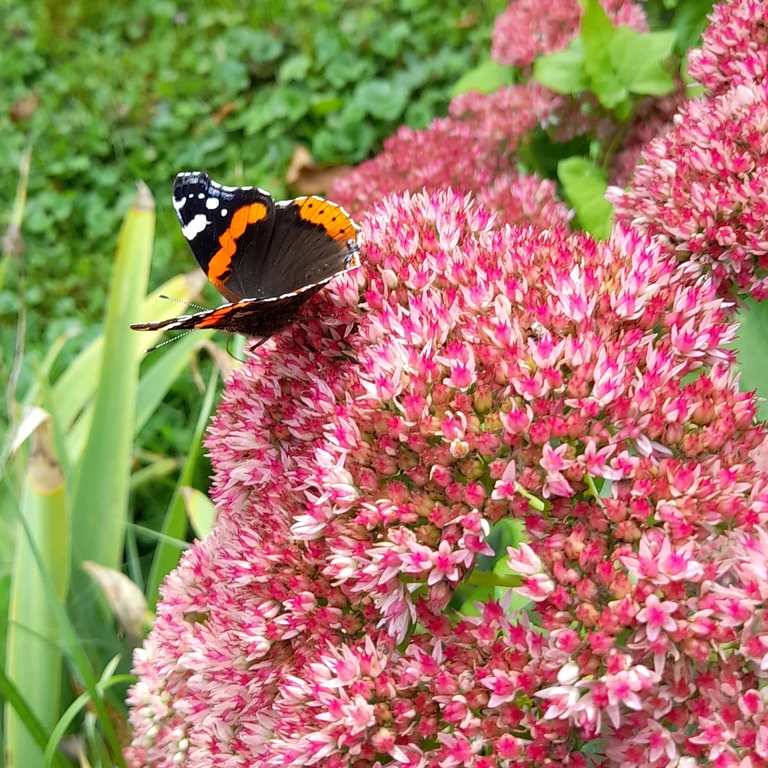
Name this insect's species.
Vanessa atalanta
